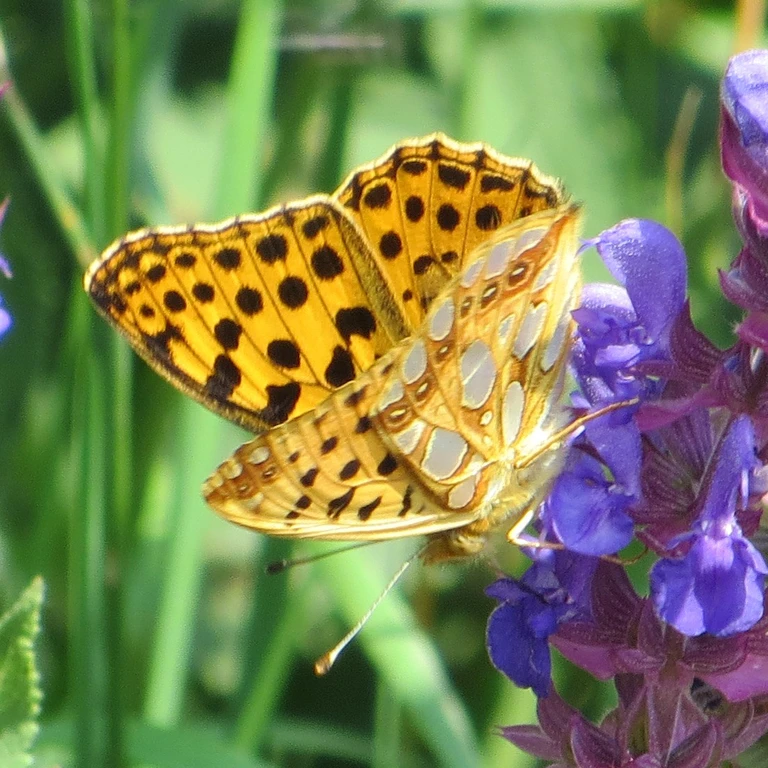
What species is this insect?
Issoria lathonia
